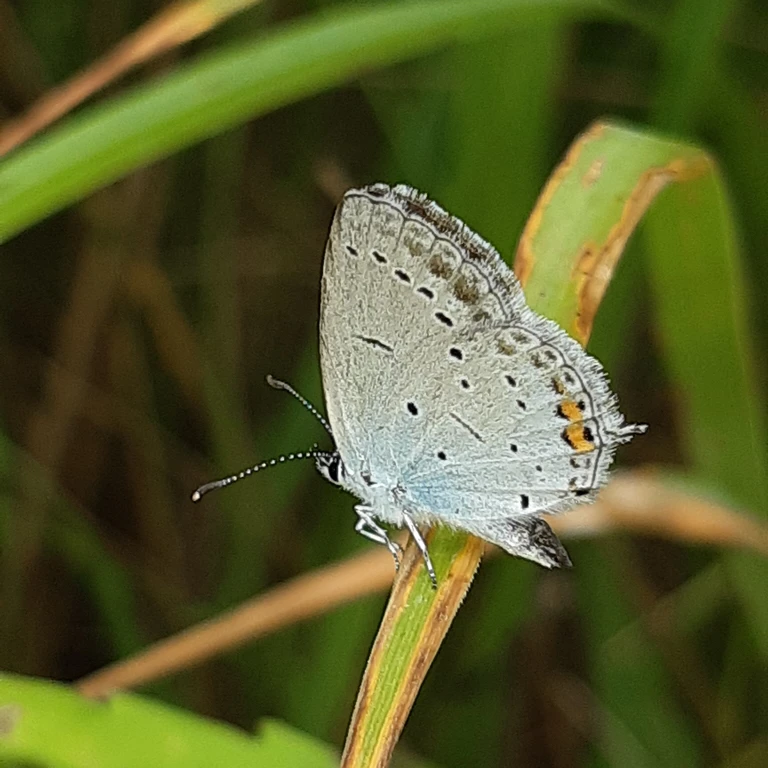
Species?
Cupido argiades (also Elkalyce argiades)
